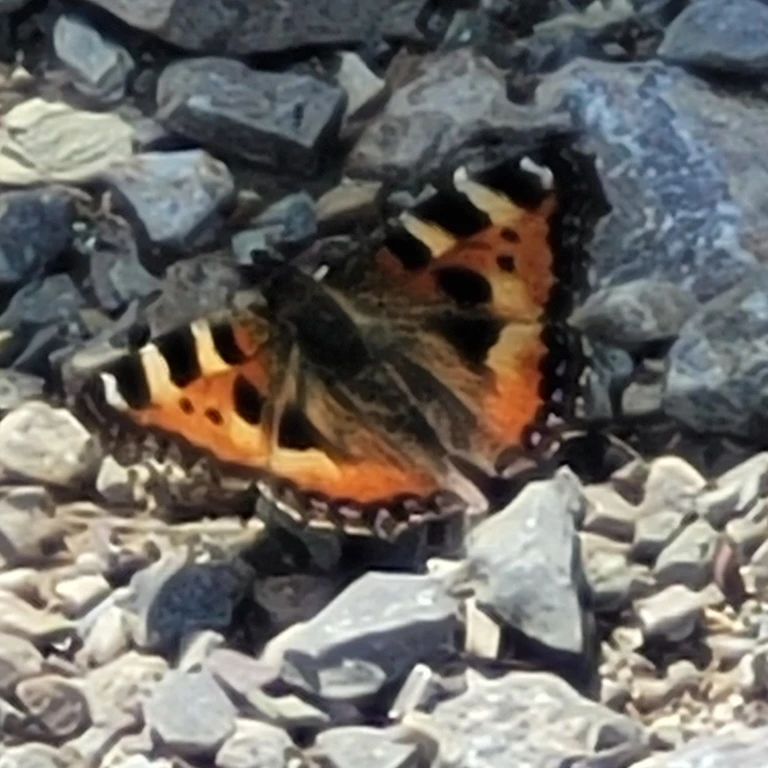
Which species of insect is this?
Aglais urticae
